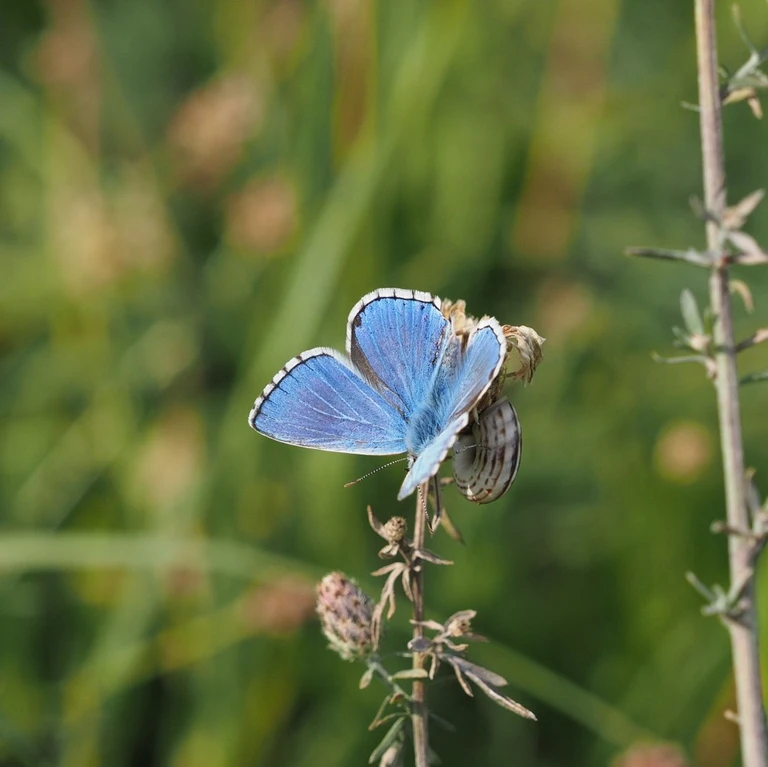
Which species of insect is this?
Lysandra bellargus
